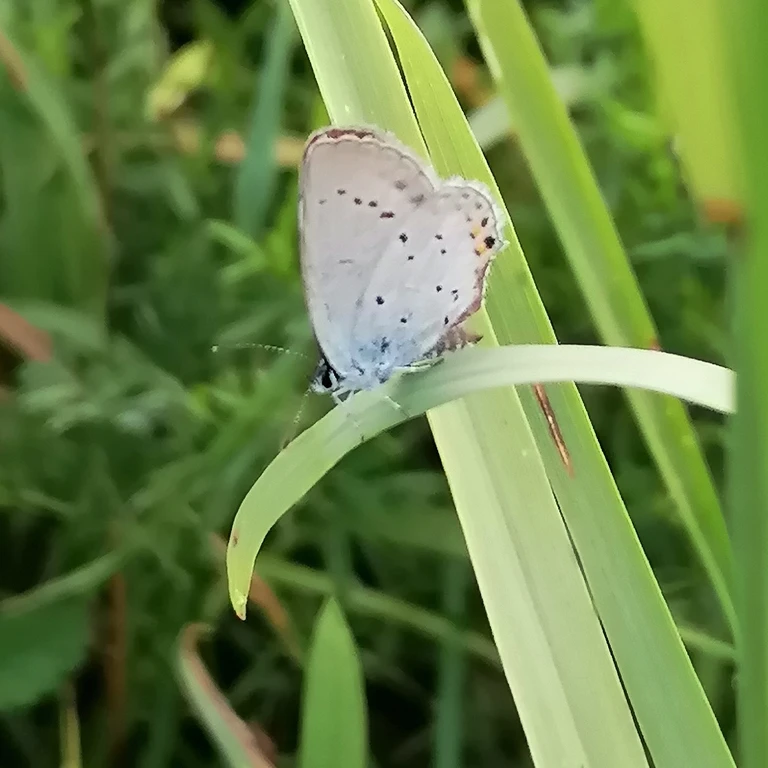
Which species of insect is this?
Cupido argiades (also Elkalyce argiades)
